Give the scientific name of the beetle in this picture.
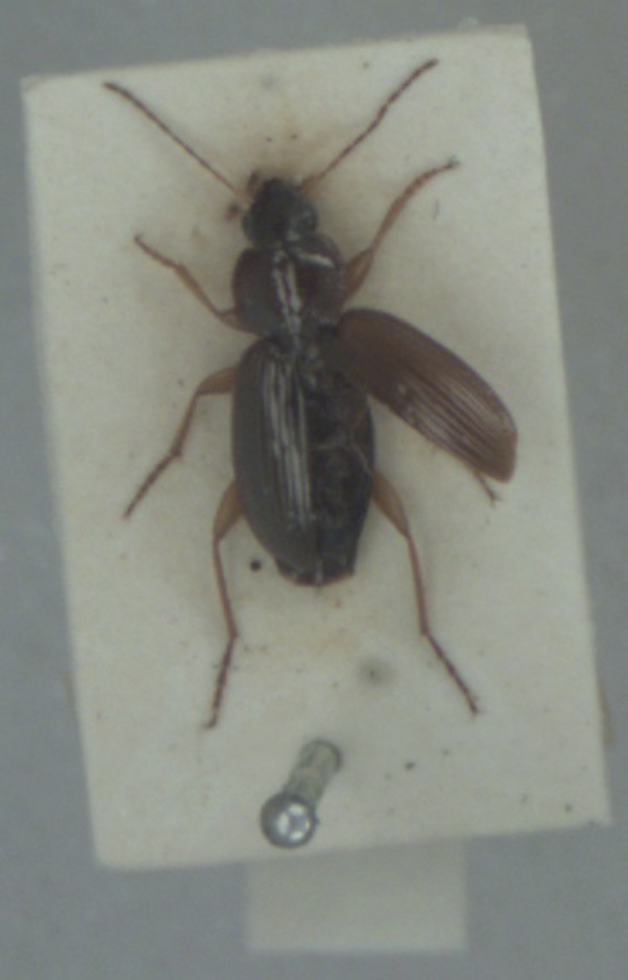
Olisthopus rotundatus
